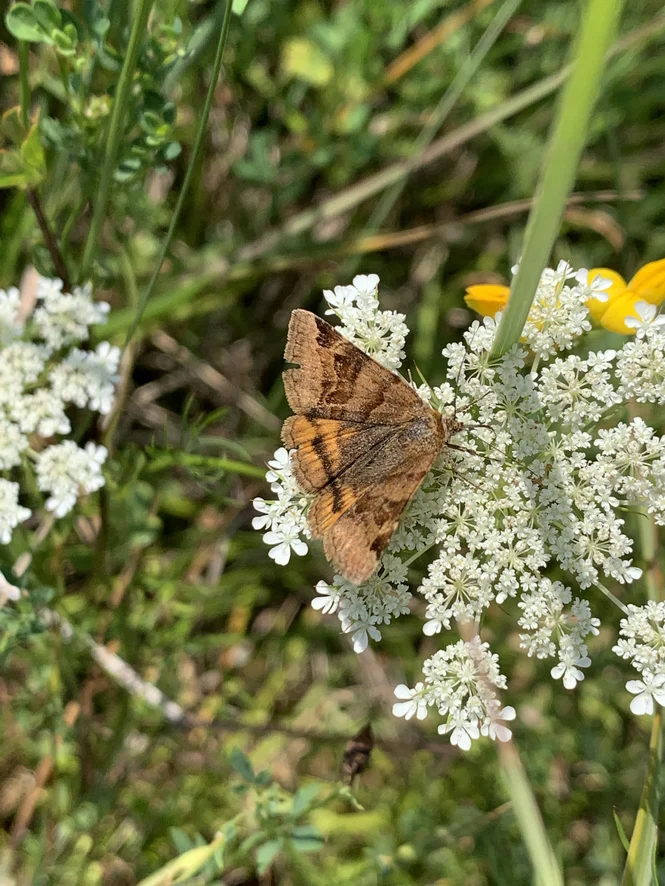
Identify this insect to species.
Euclidia glyphica
